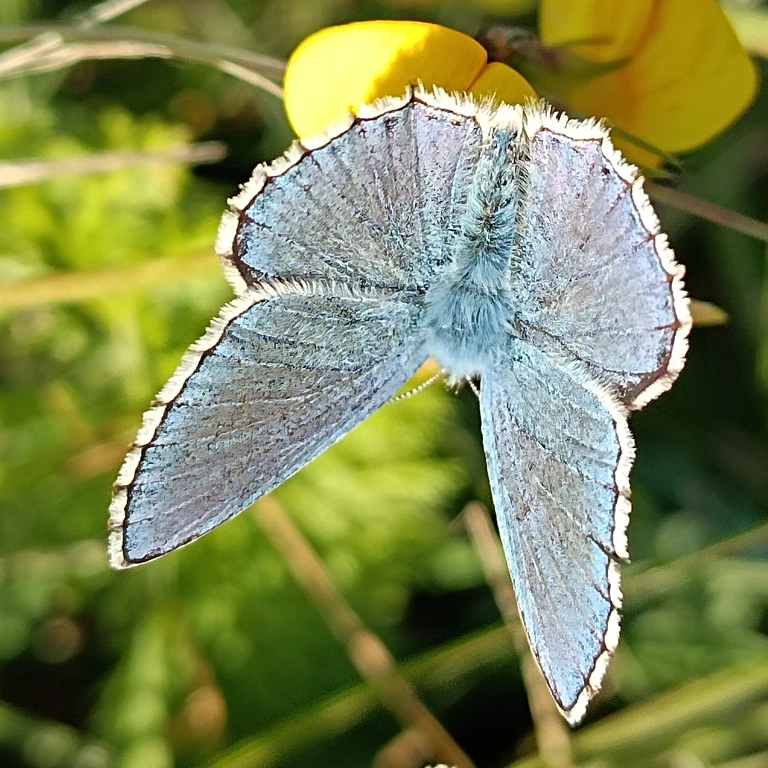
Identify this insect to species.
Lysandra bellargus
